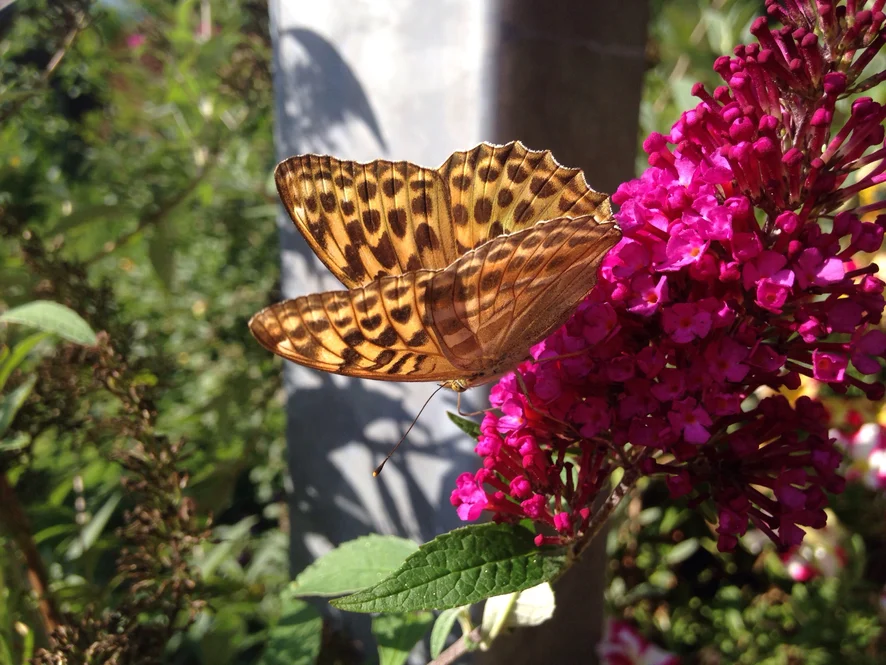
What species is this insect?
Argynnis paphia
